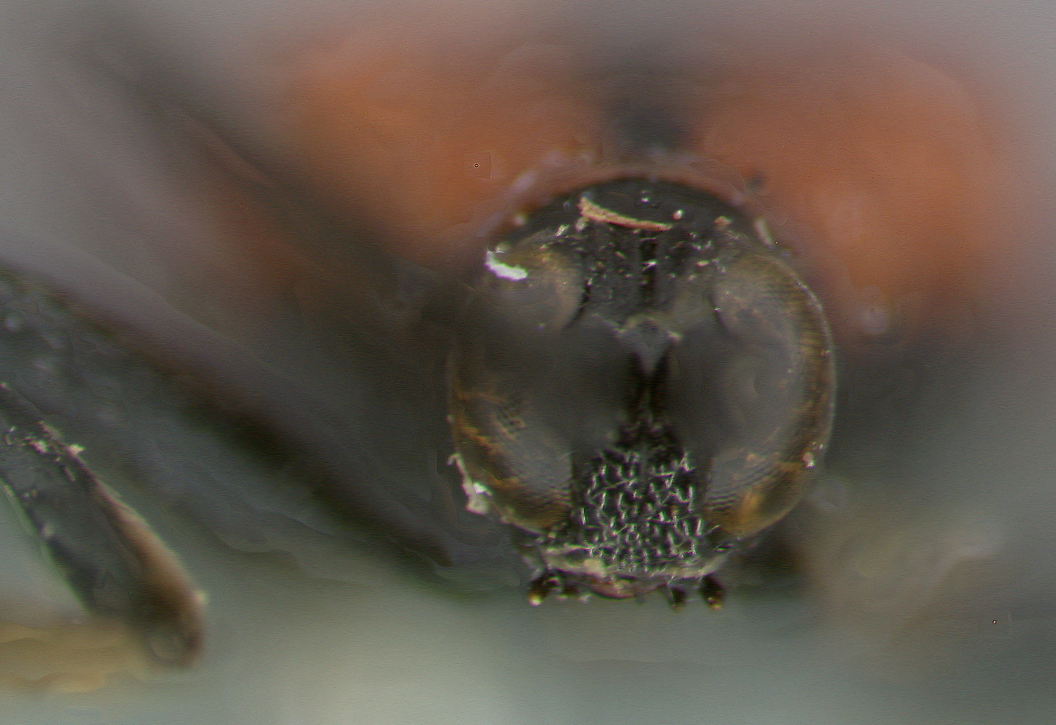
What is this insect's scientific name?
Chalepus sanguinipennis
